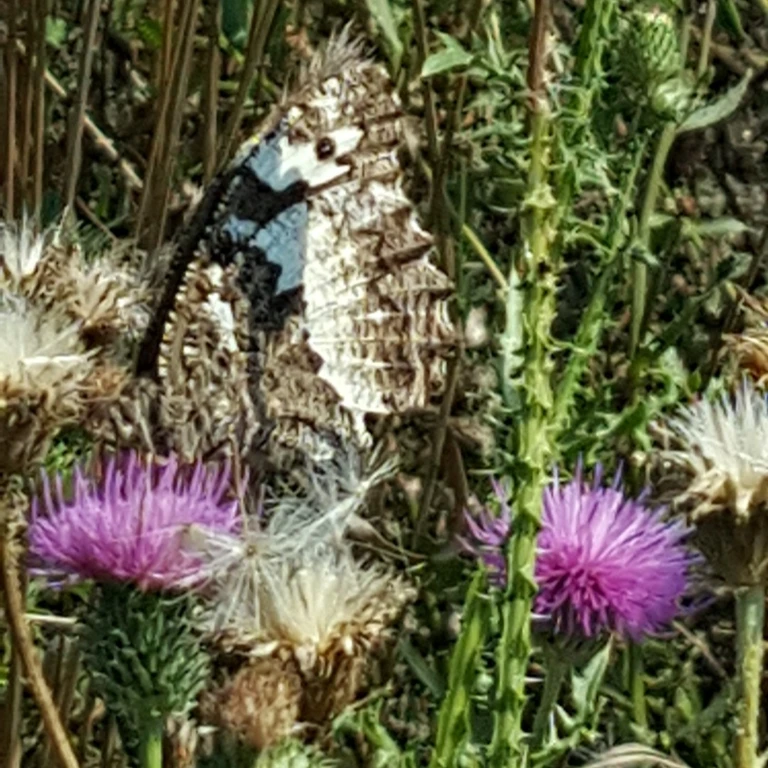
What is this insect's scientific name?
Brintesia circe
